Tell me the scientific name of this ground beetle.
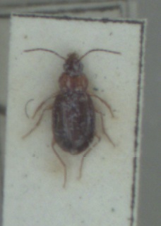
Ocys harpaloides
